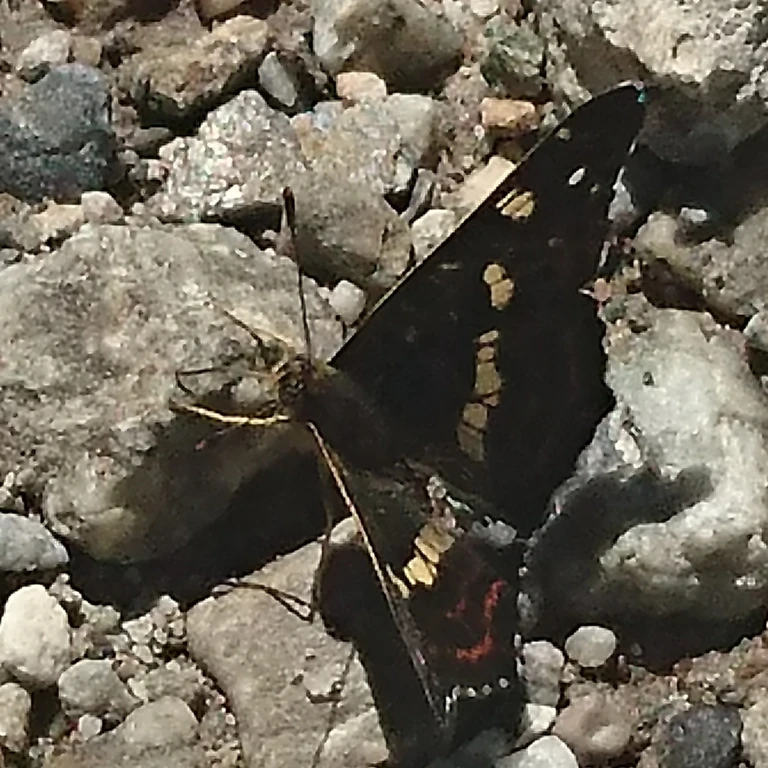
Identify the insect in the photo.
Araschnia levana
